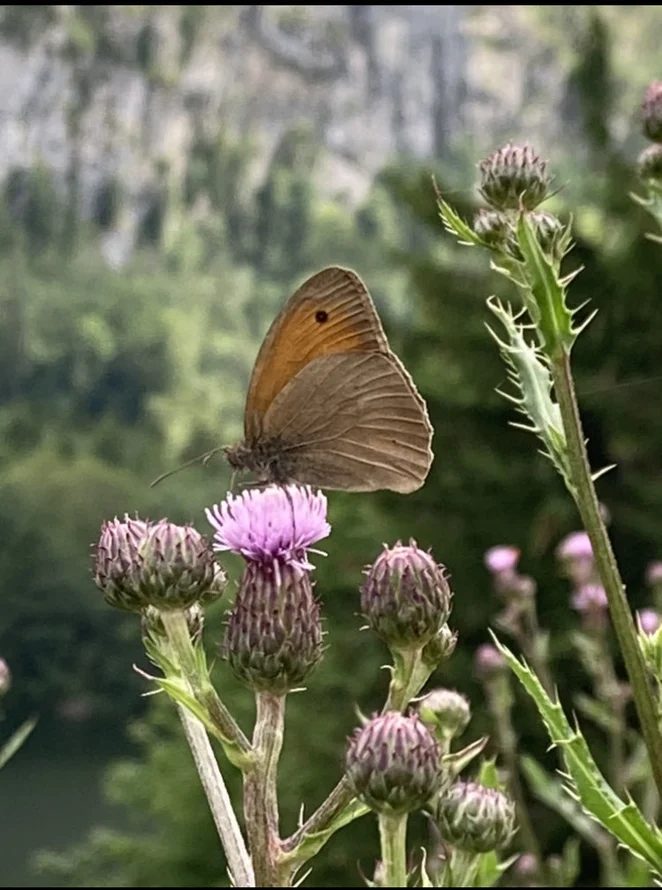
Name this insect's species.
Maniola jurtina
